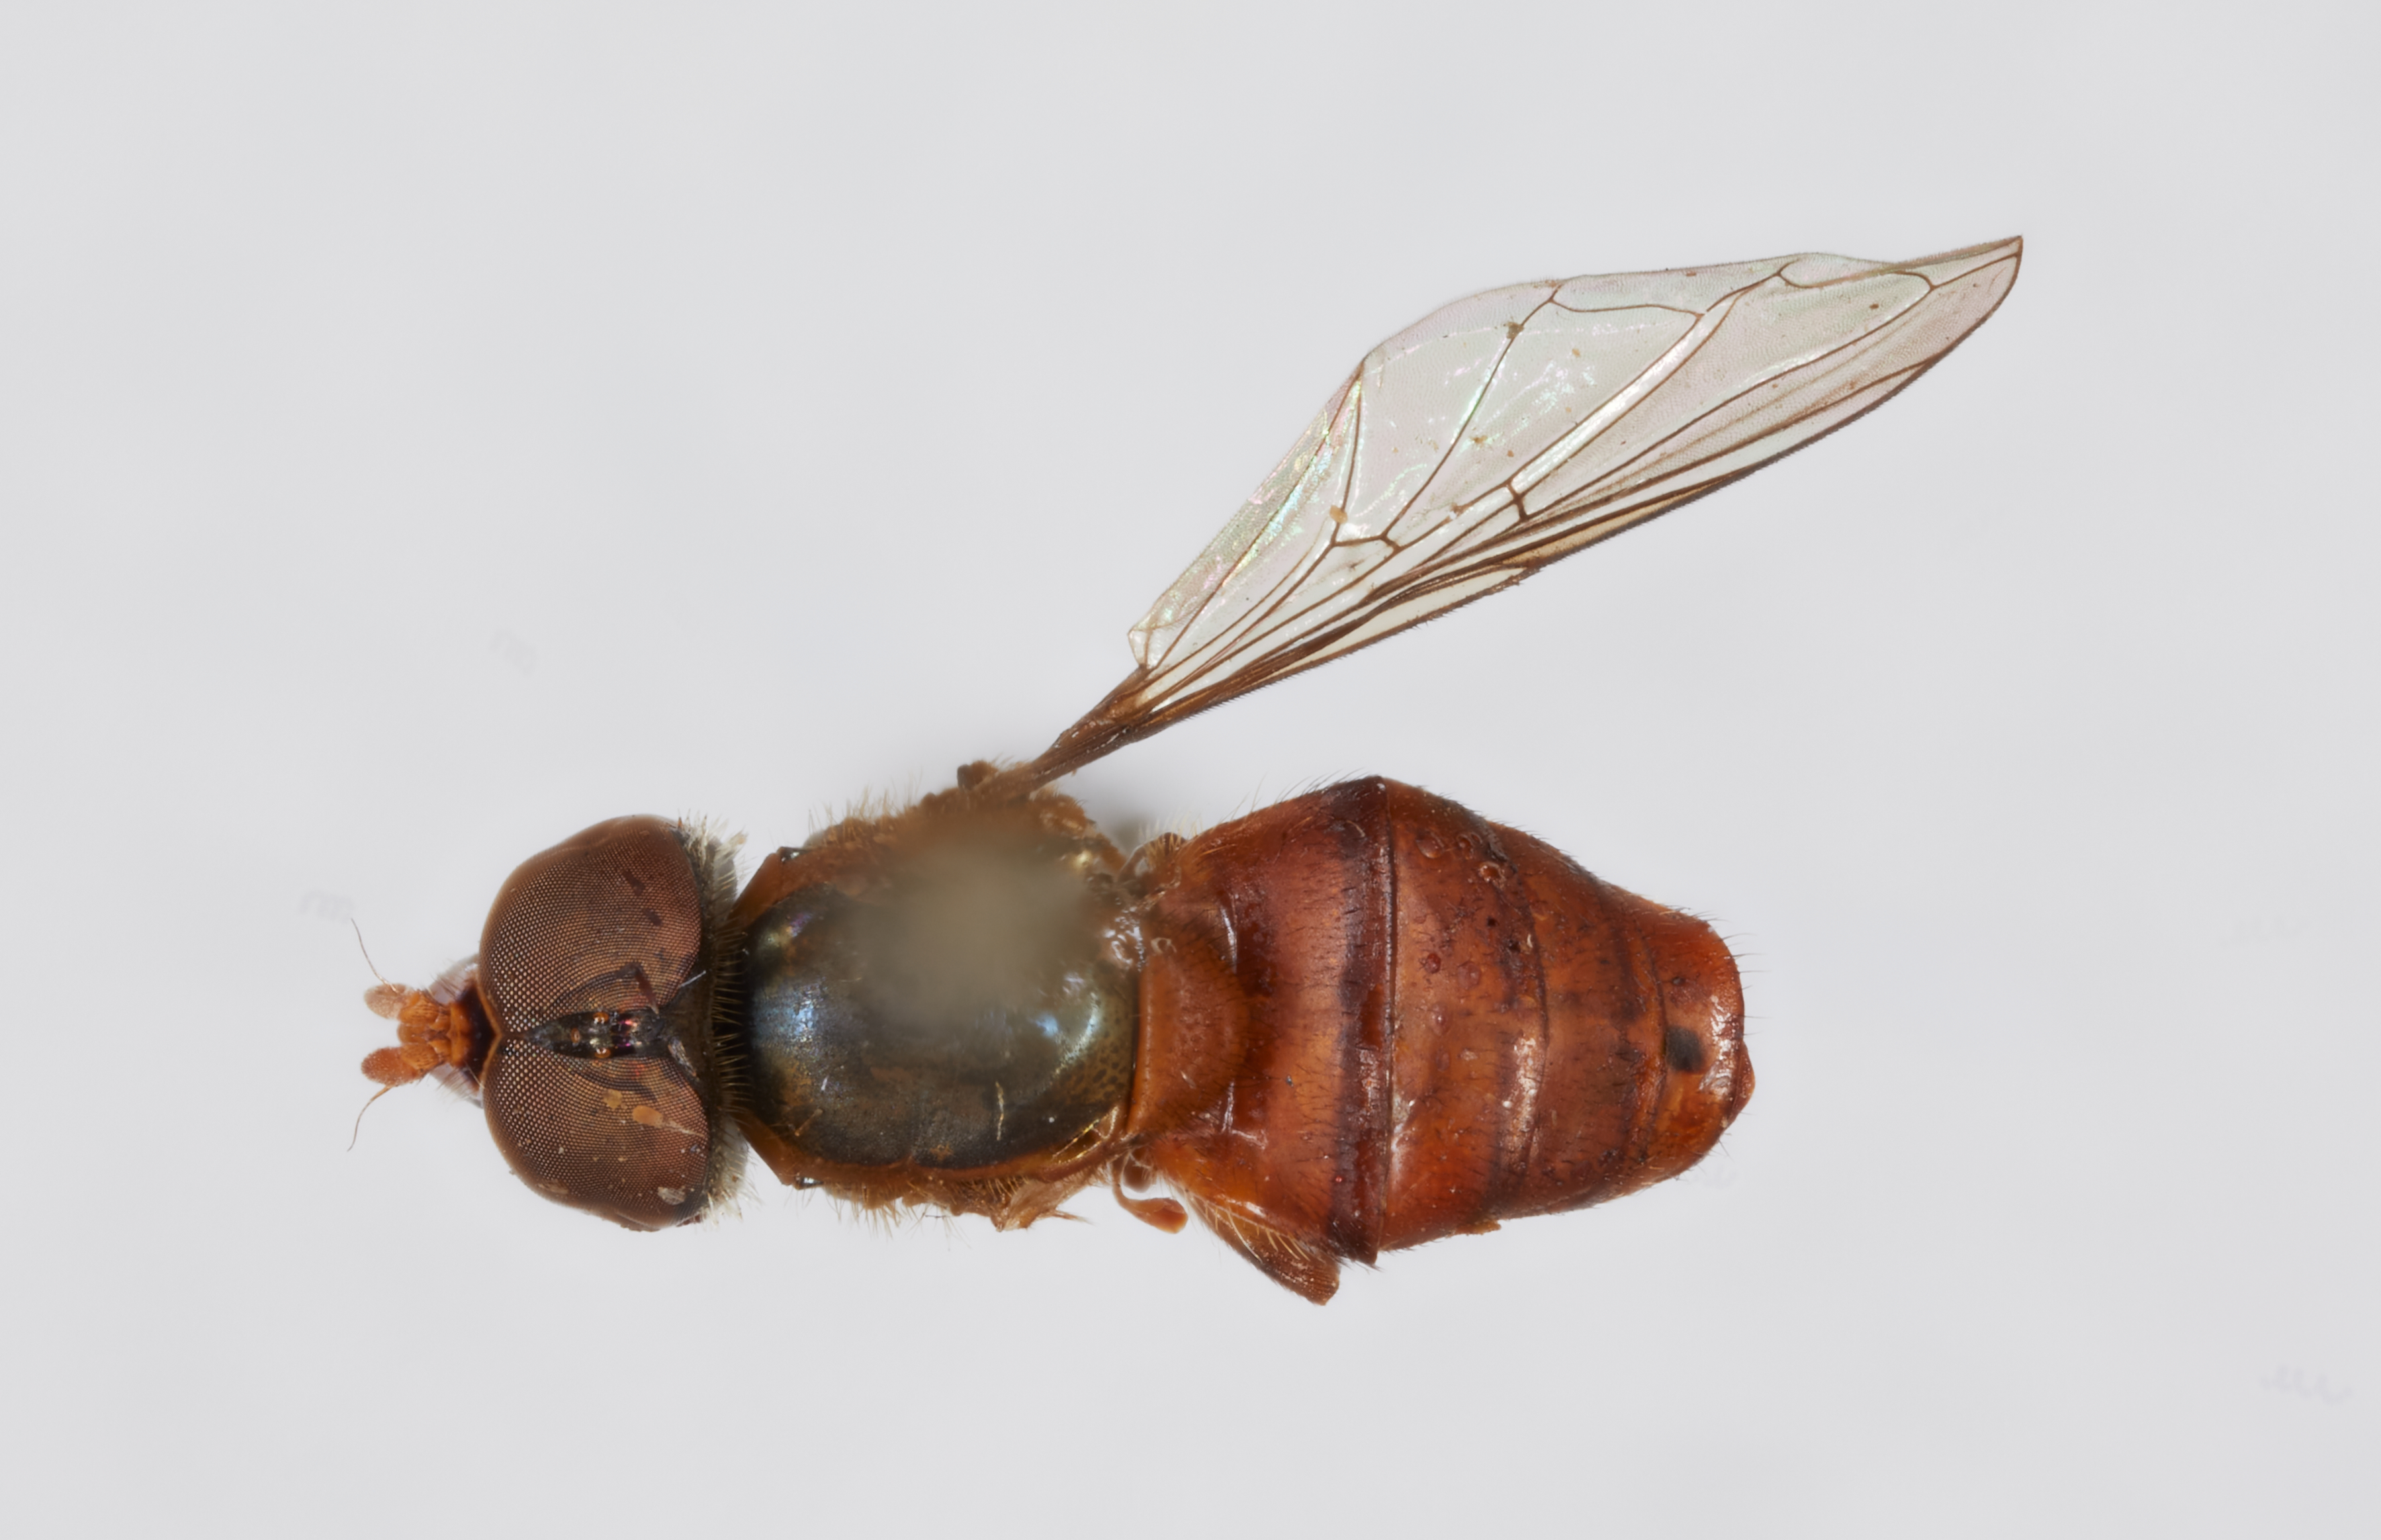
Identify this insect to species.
Toxomerus buscki
